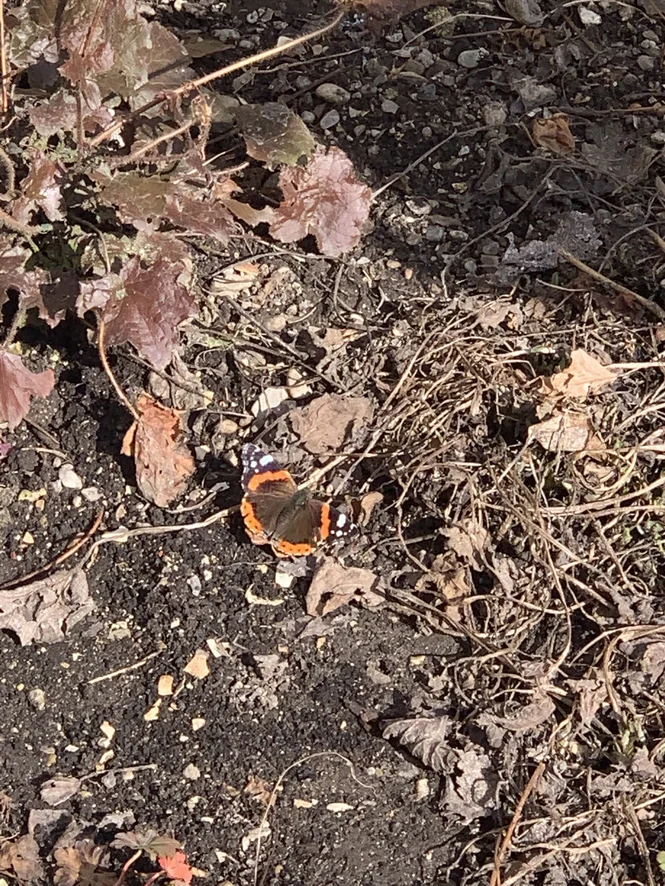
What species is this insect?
Vanessa atalanta
